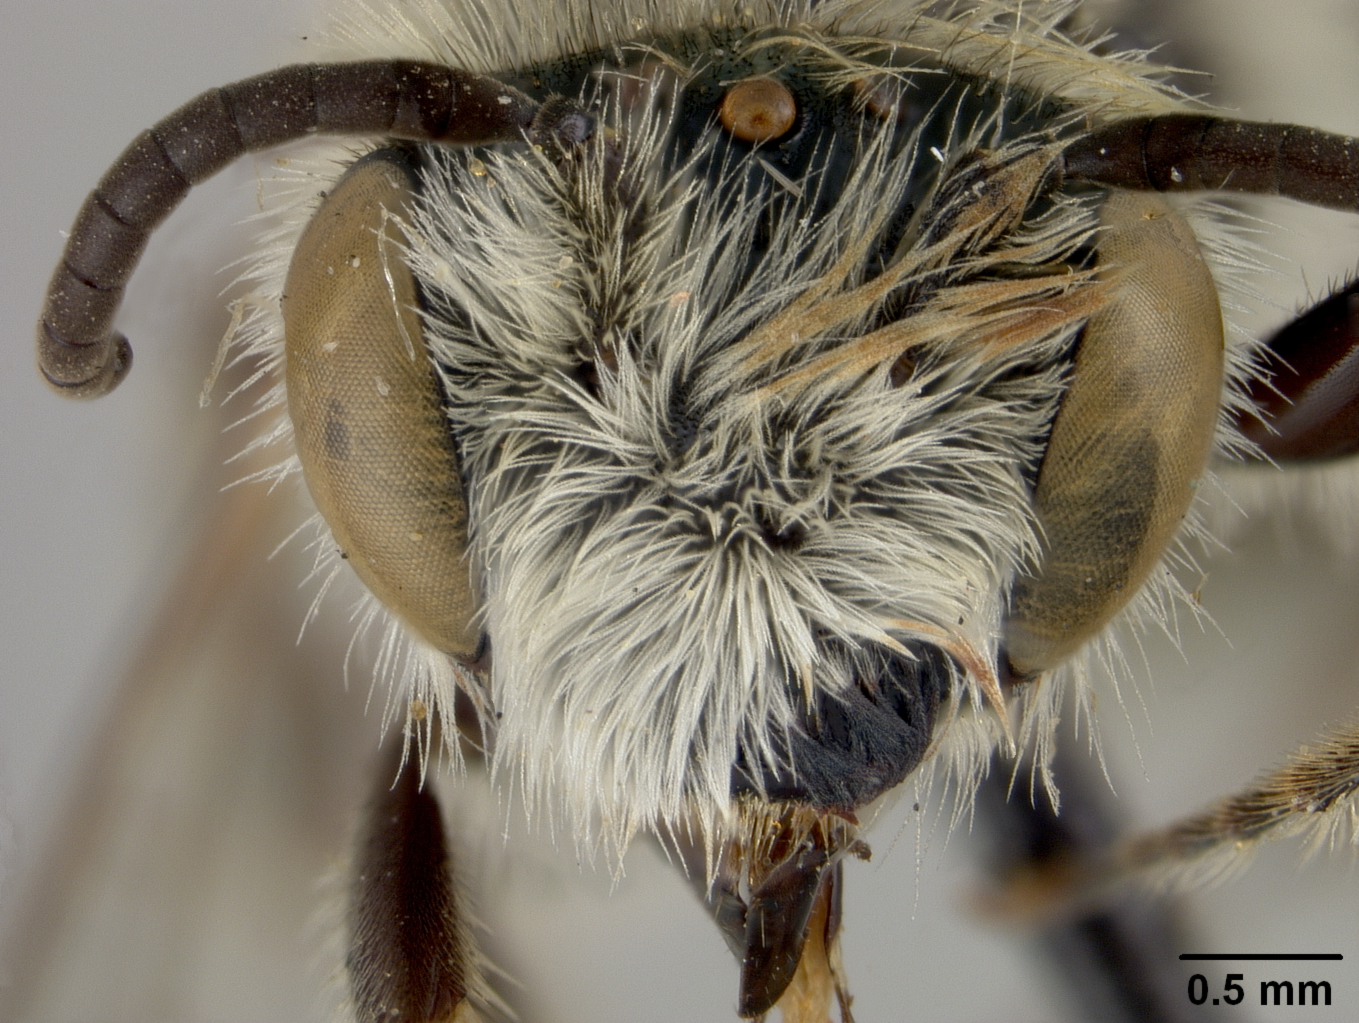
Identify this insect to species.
Hesperapis arenicola
